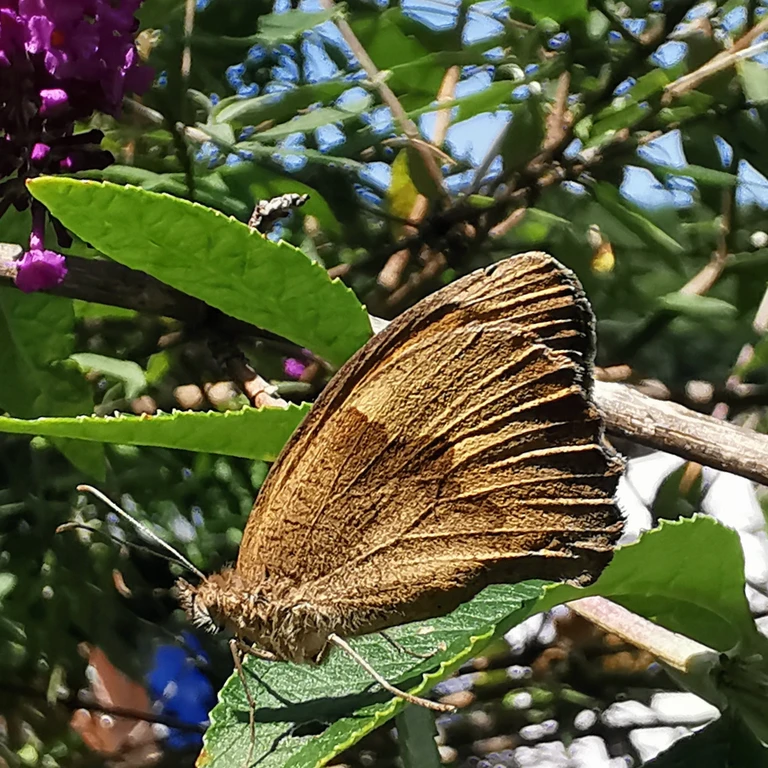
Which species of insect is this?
Maniola jurtina
